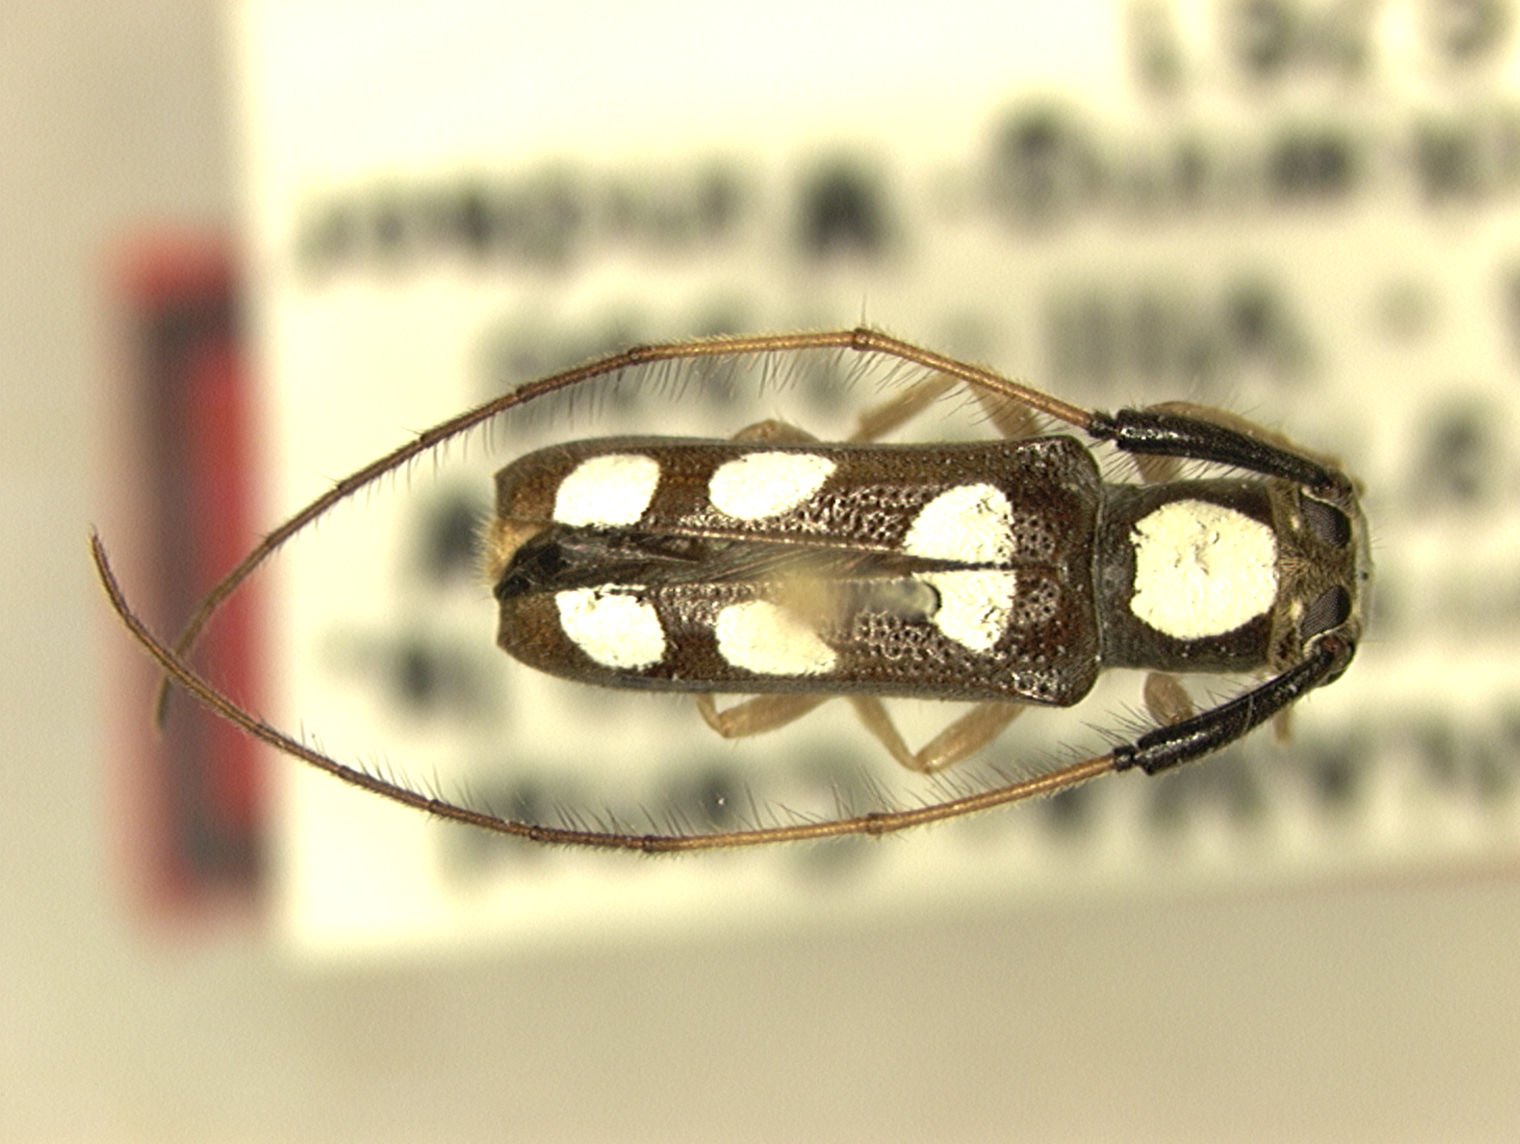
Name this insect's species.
Adesmus windsori
